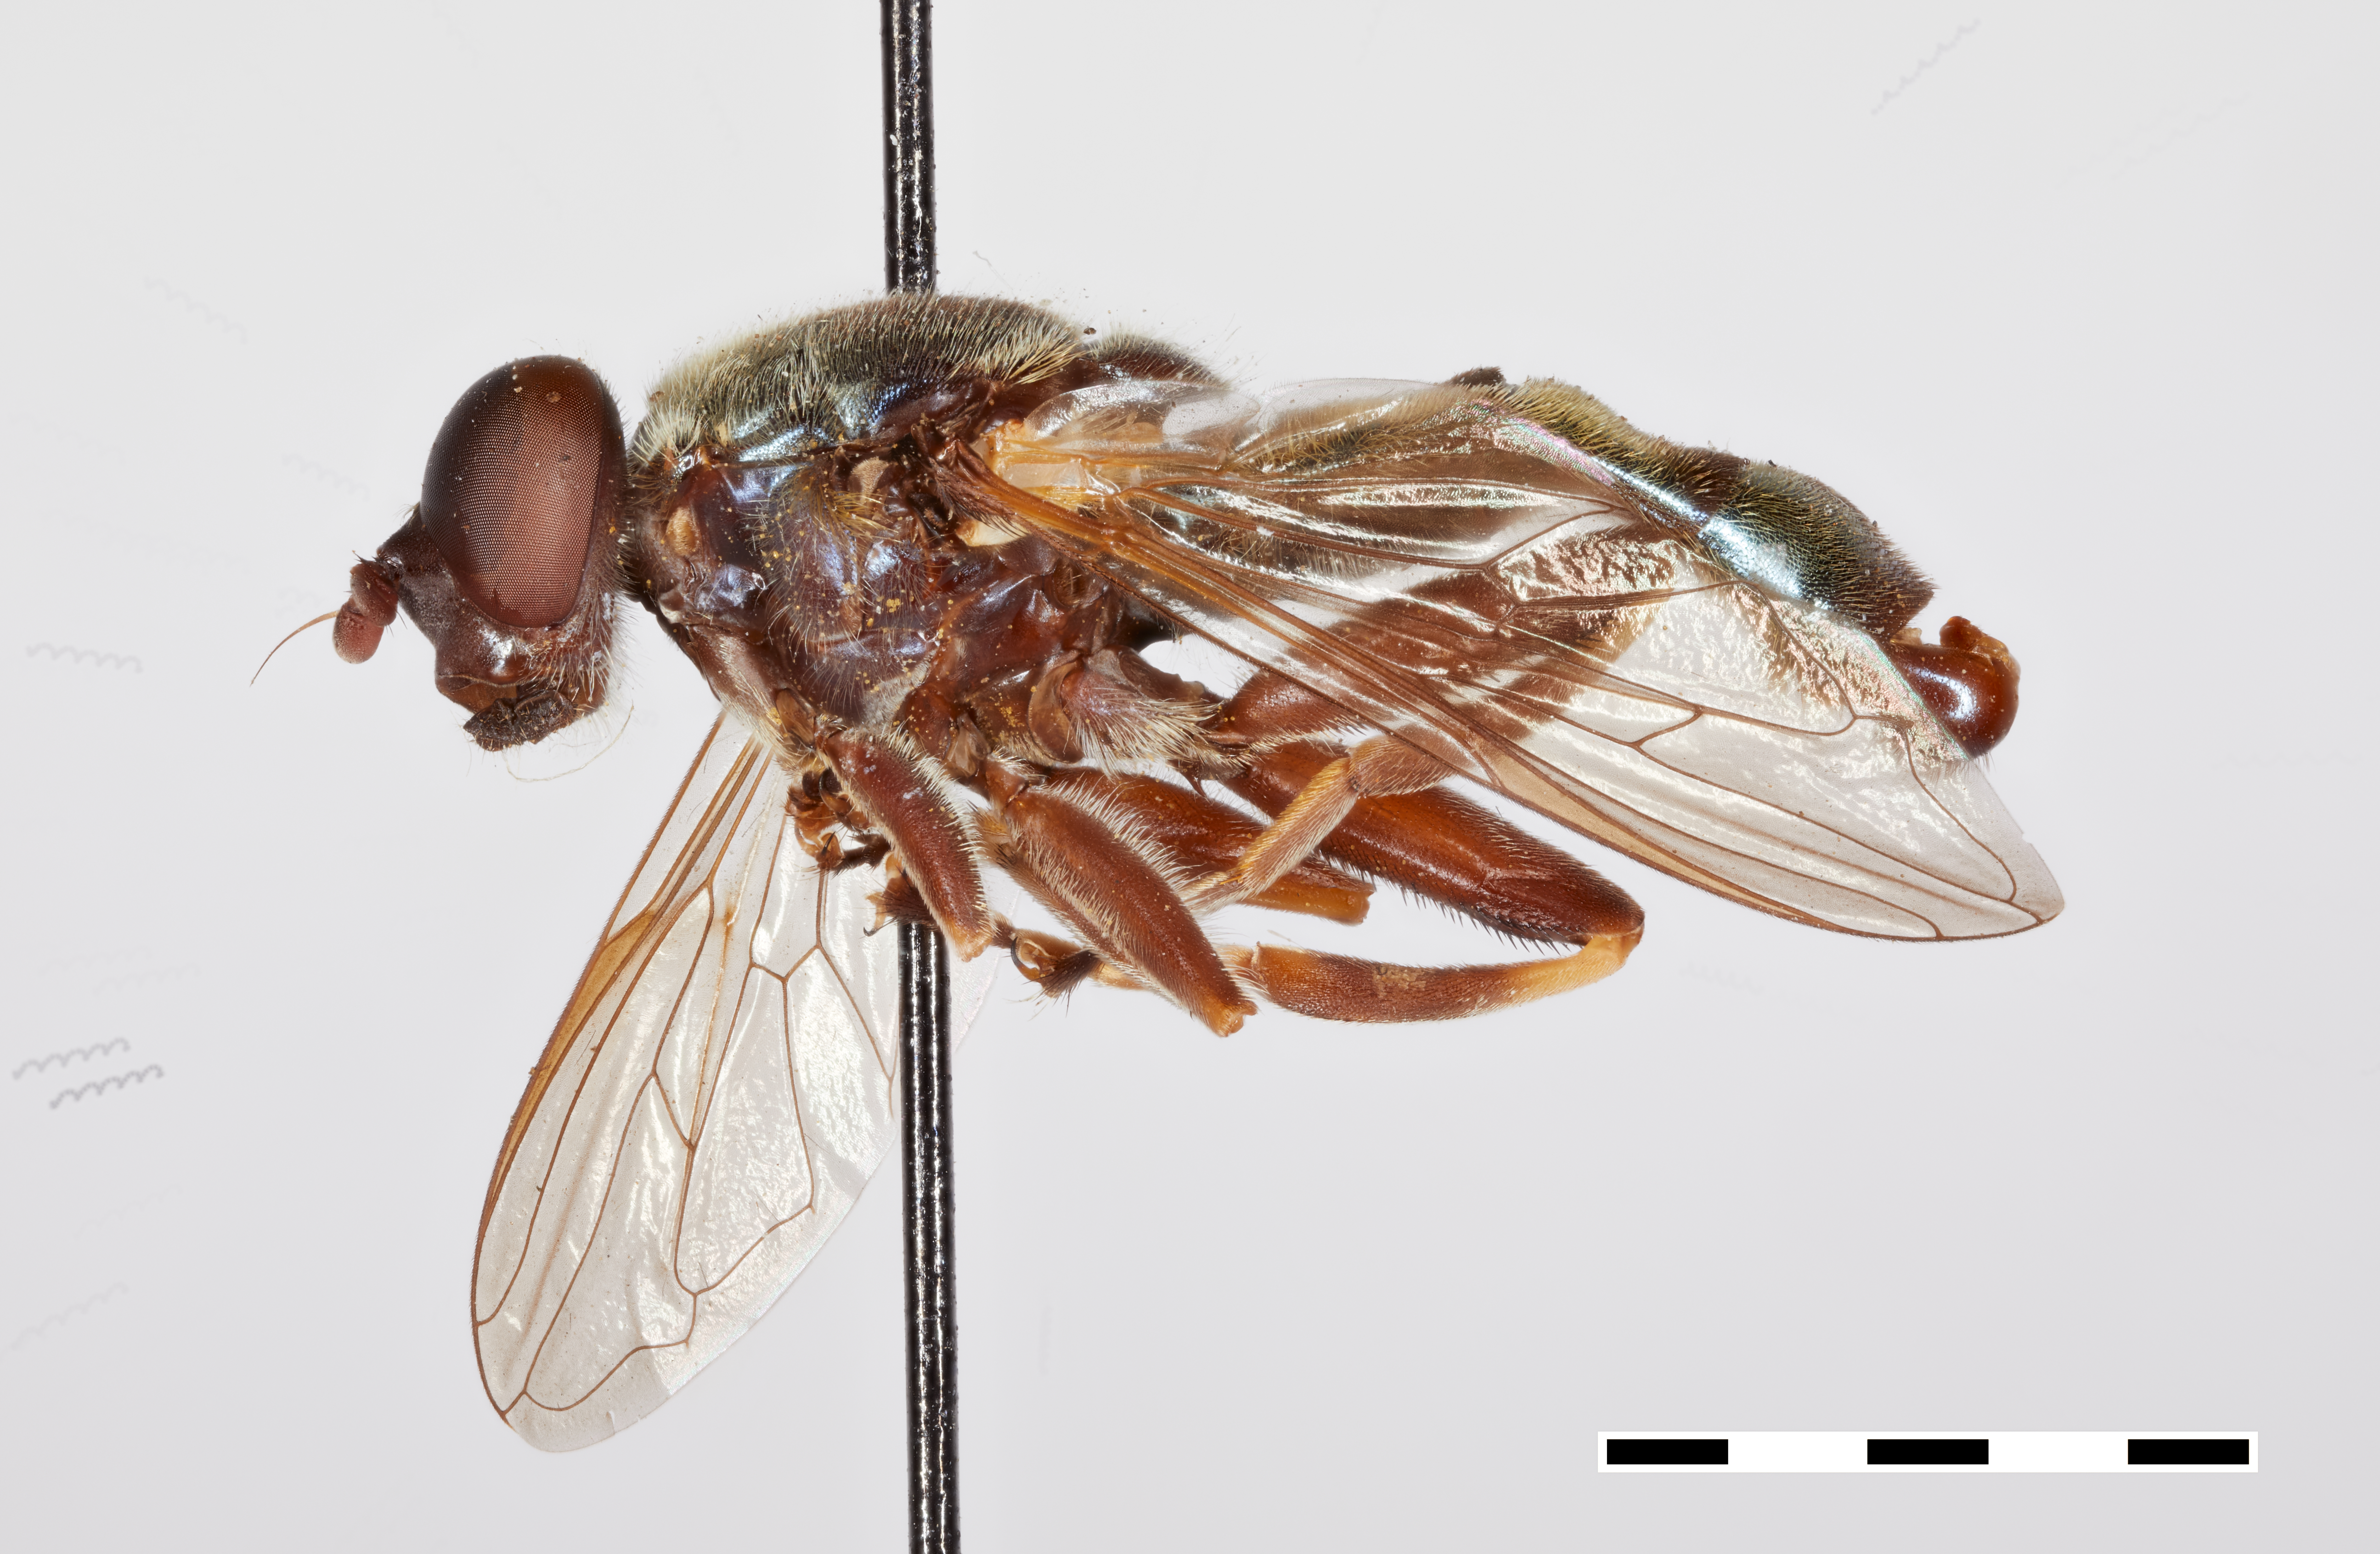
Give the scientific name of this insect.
Xylota rainieri
